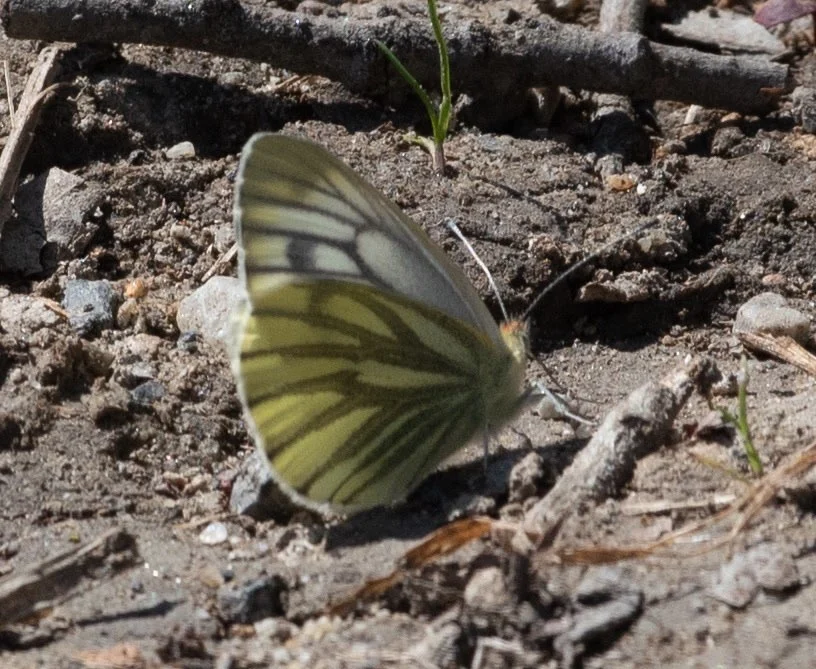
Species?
Pieris napi
